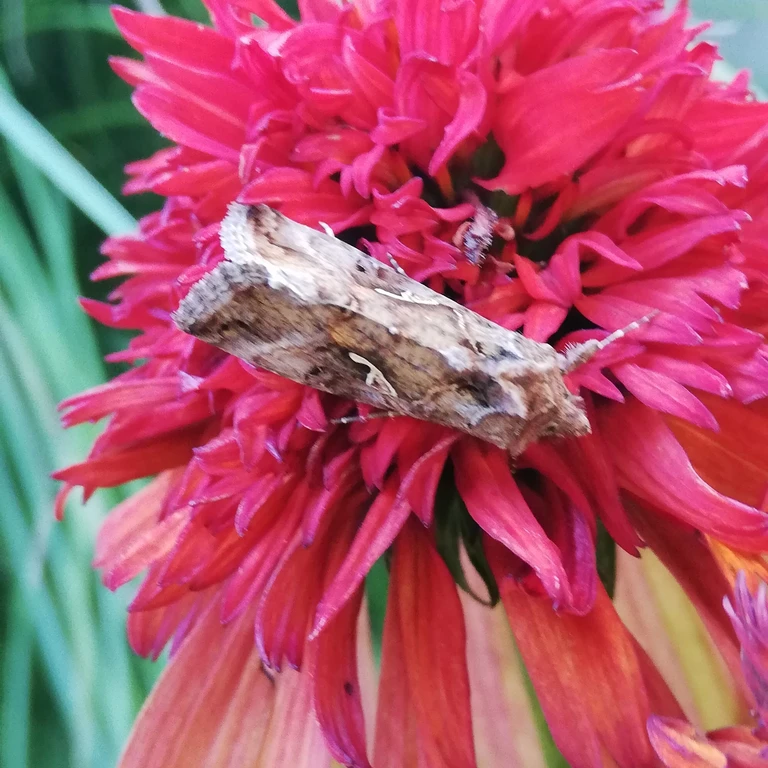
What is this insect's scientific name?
Autographa gamma
